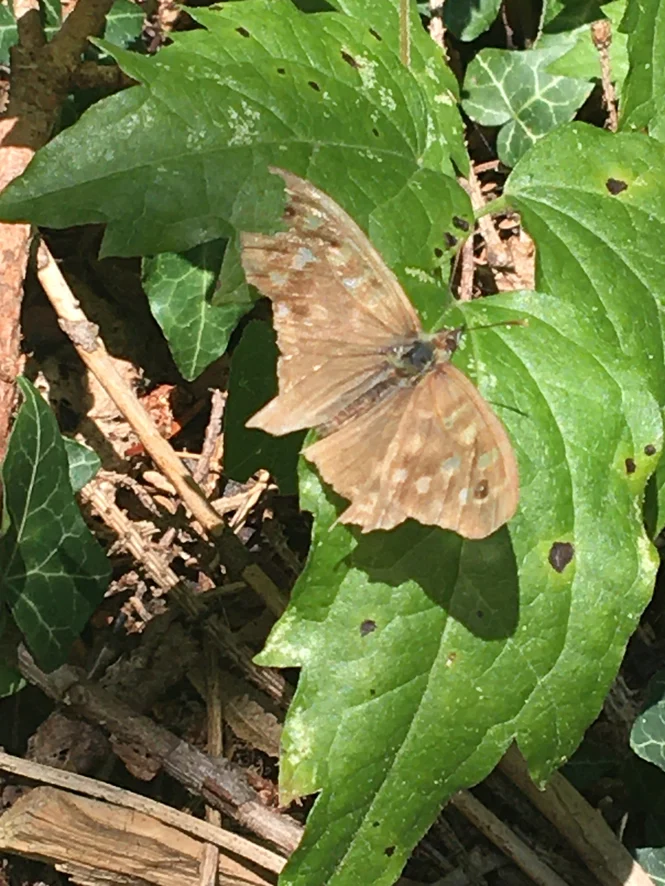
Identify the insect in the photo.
Pararge aegeria
